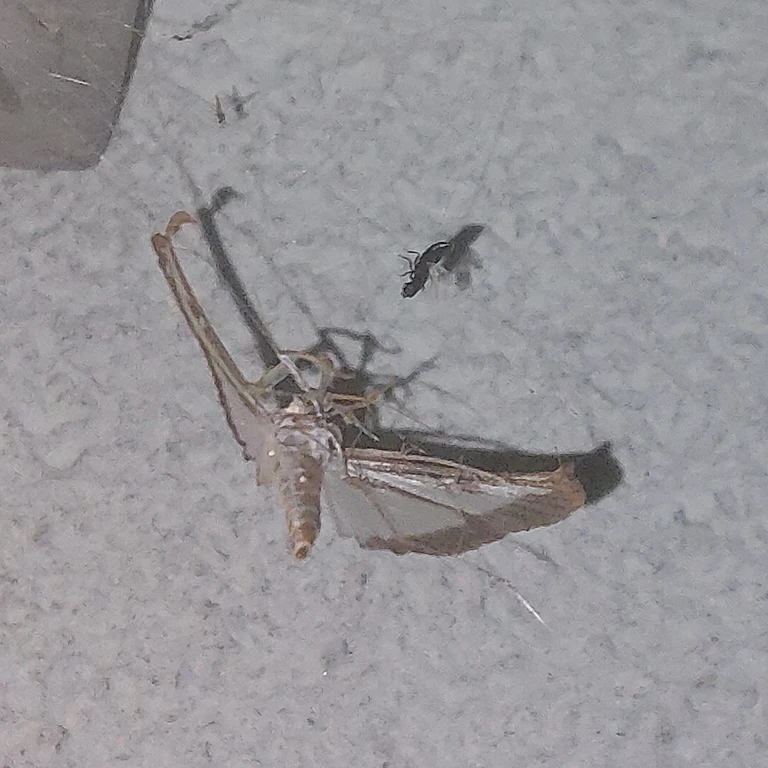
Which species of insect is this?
Cydalima perspectalis
